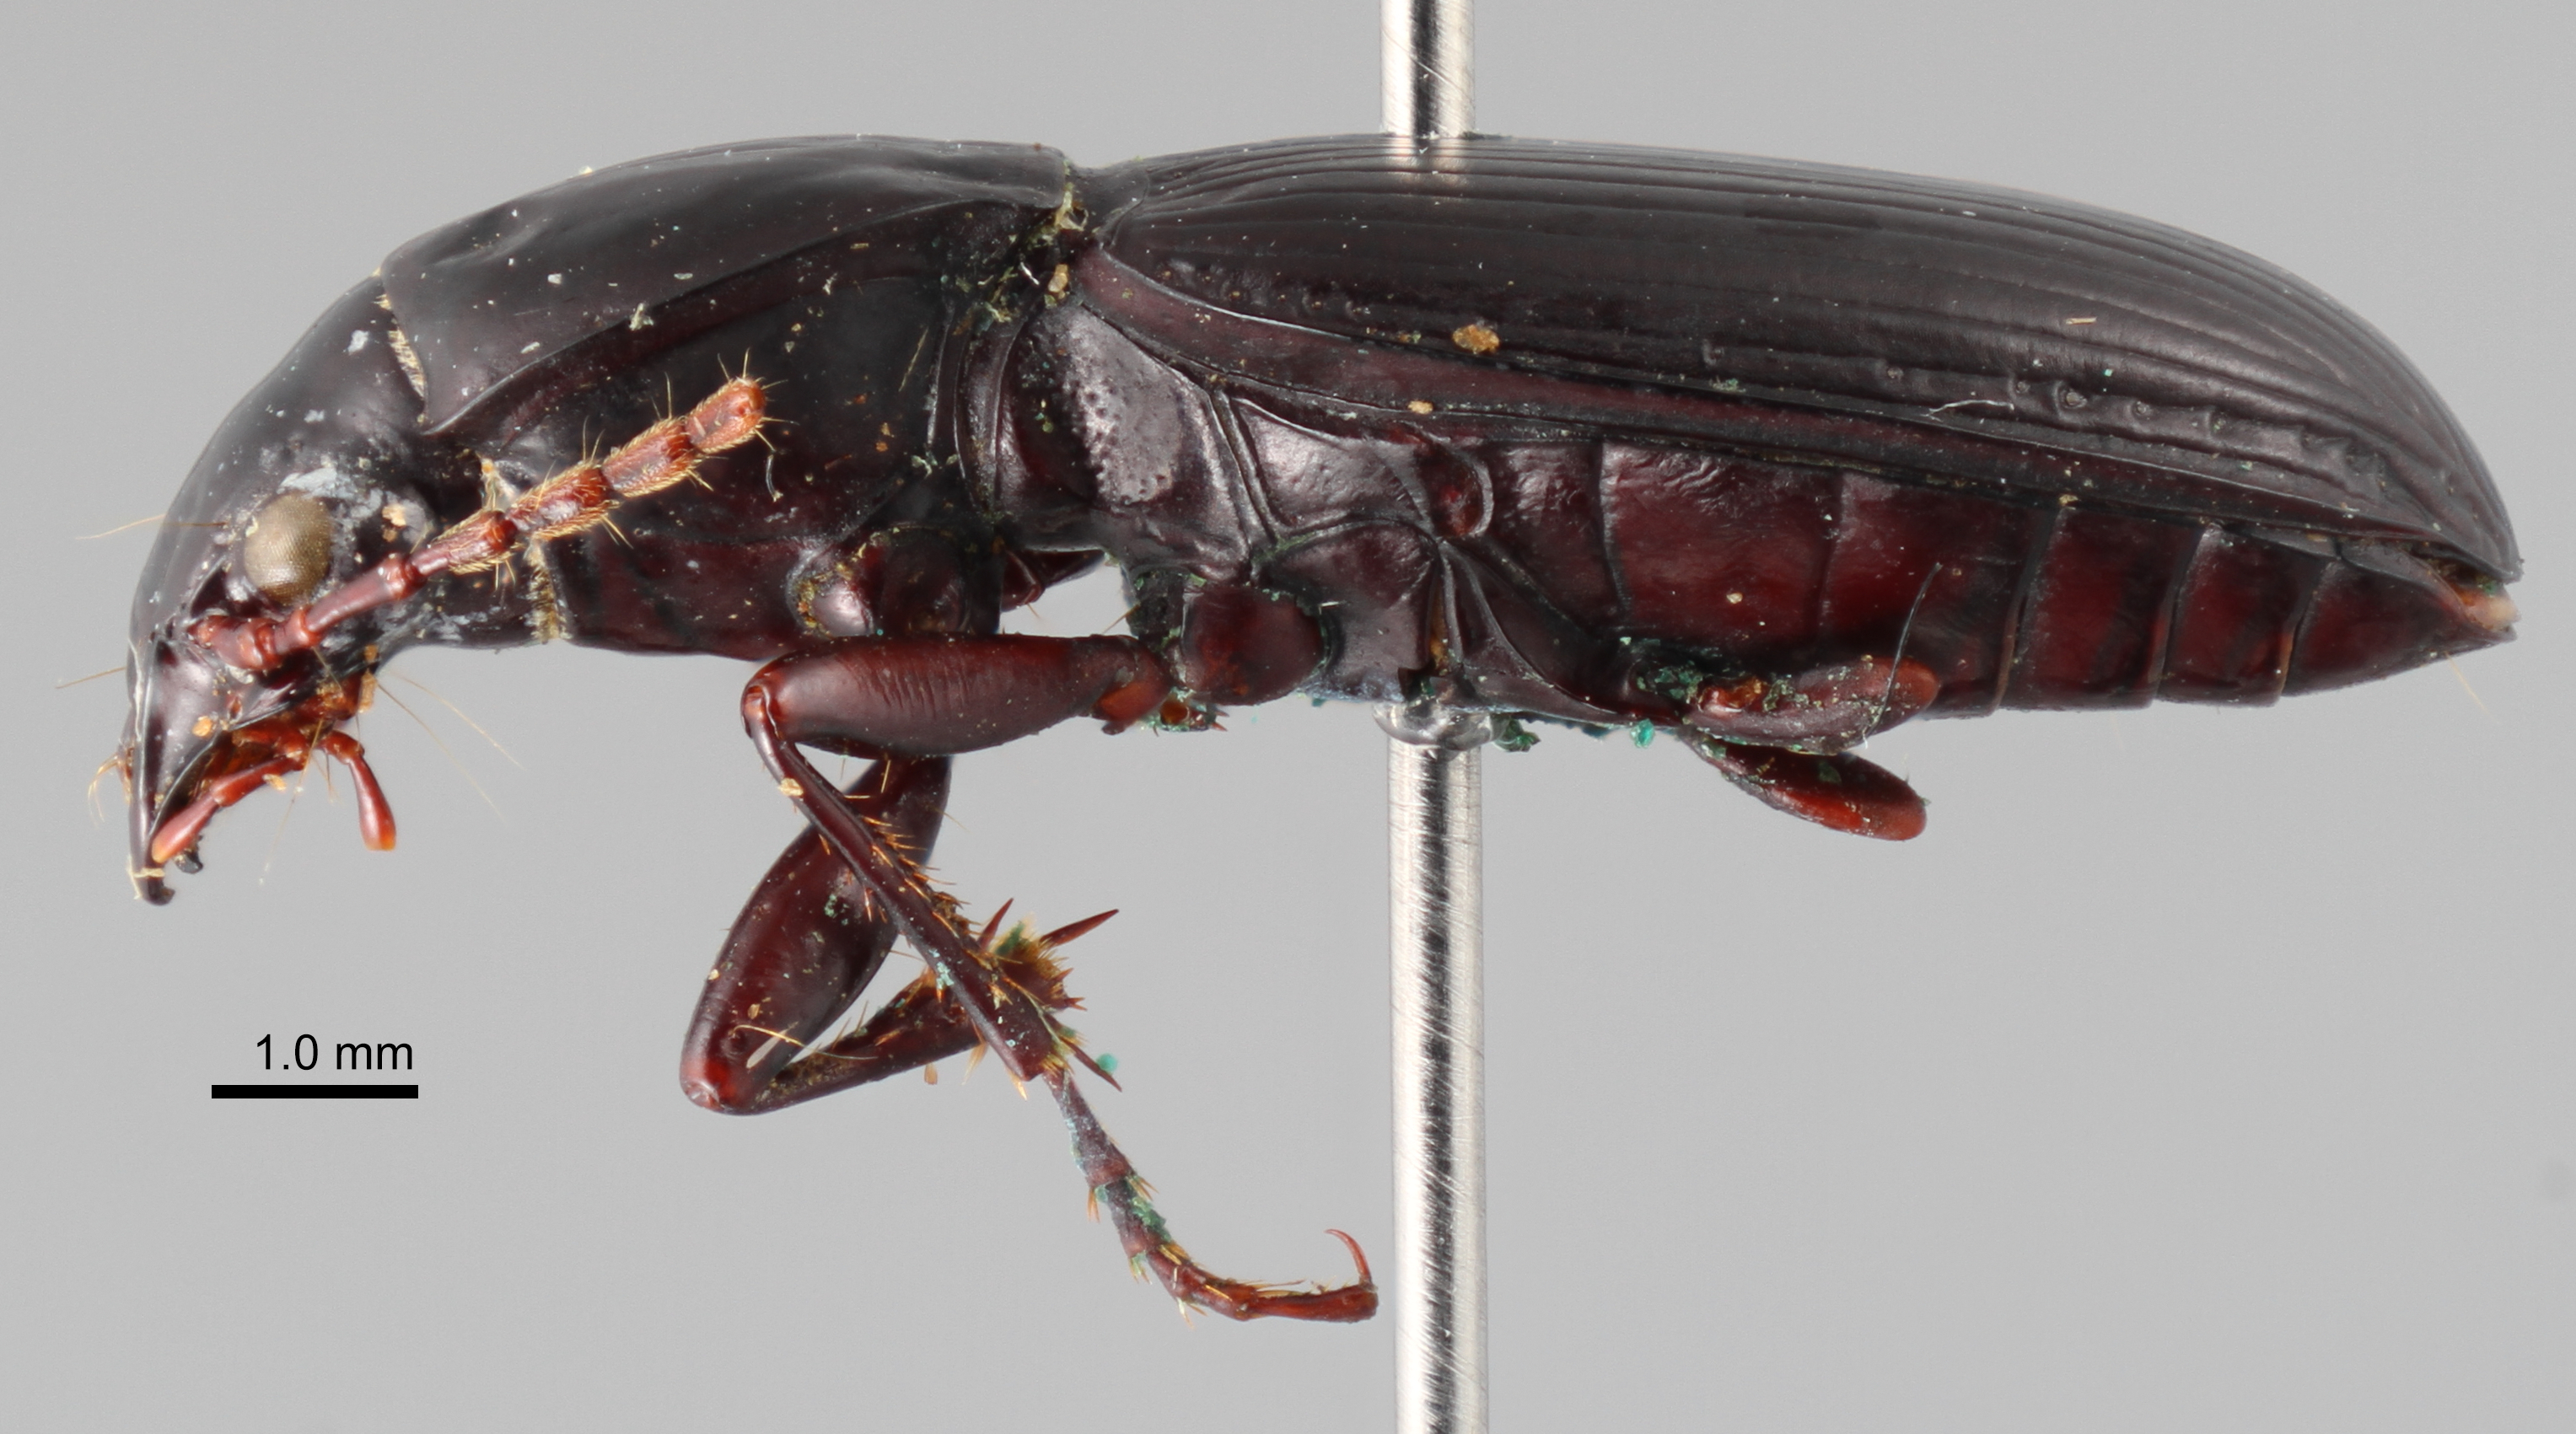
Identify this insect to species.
Pterostichus esuriens
